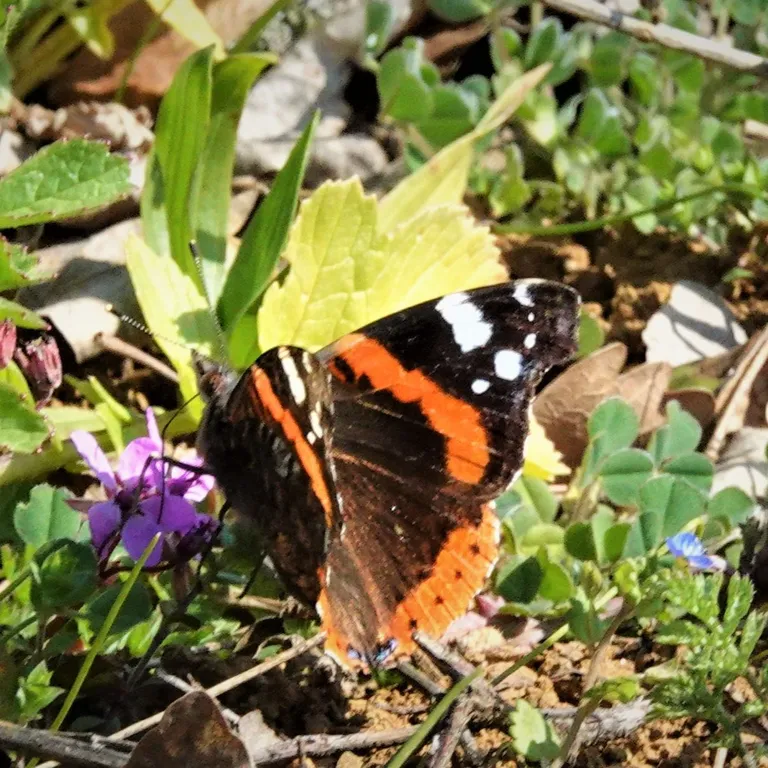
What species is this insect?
Vanessa atalanta
